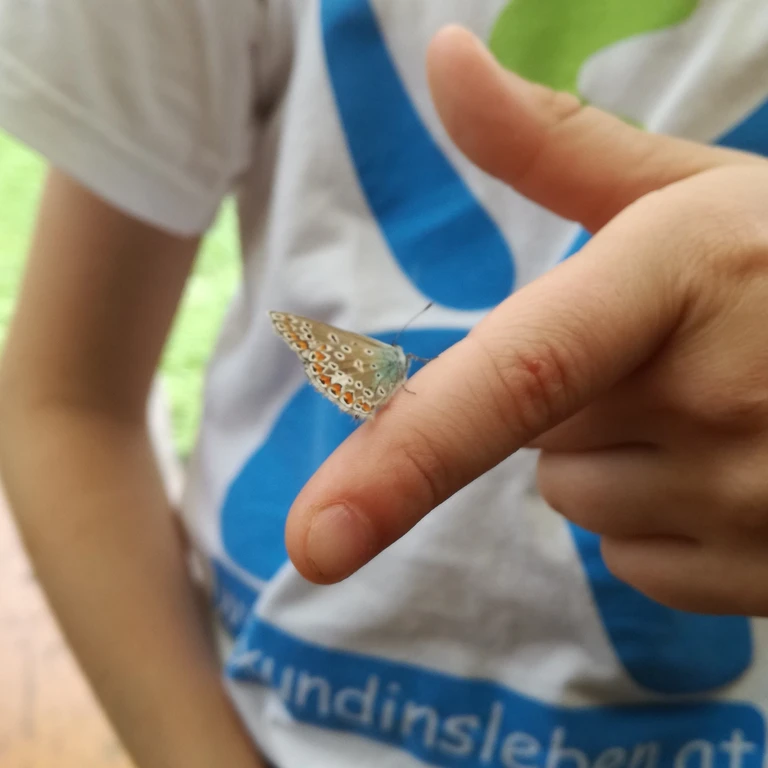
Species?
Polyommatus icarus
